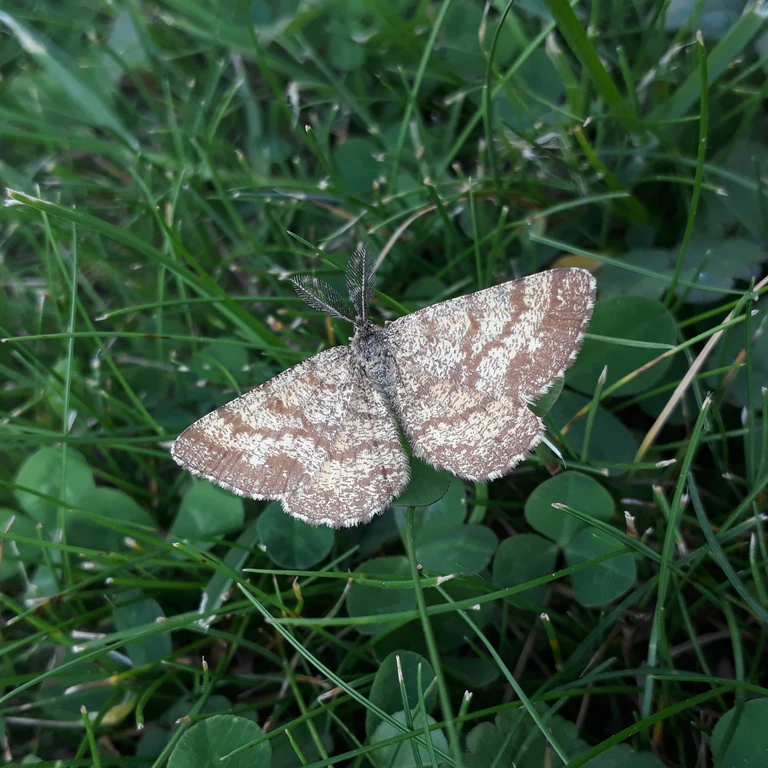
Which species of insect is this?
Ematurga atomaria
